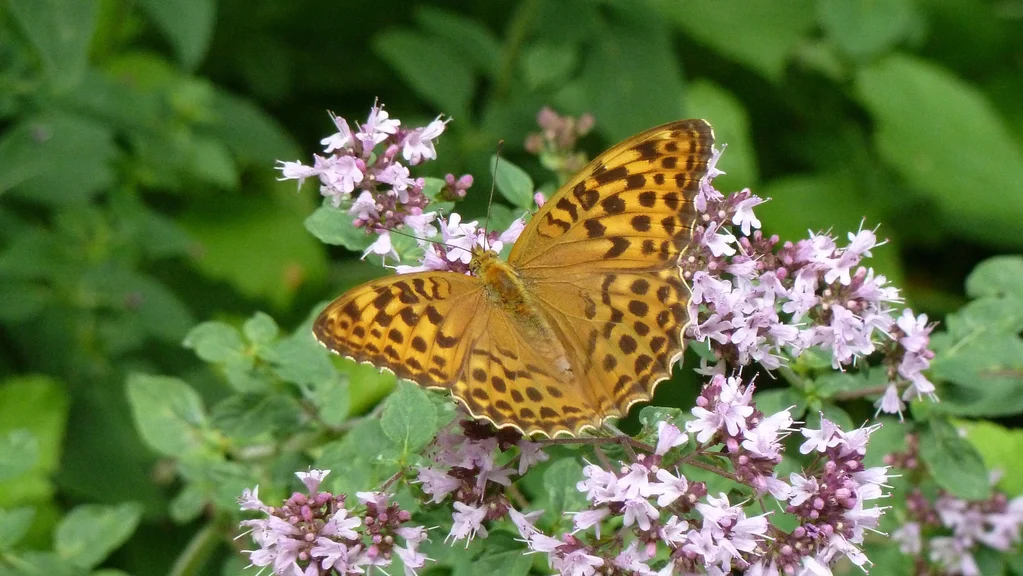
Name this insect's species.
Argynnis paphia
